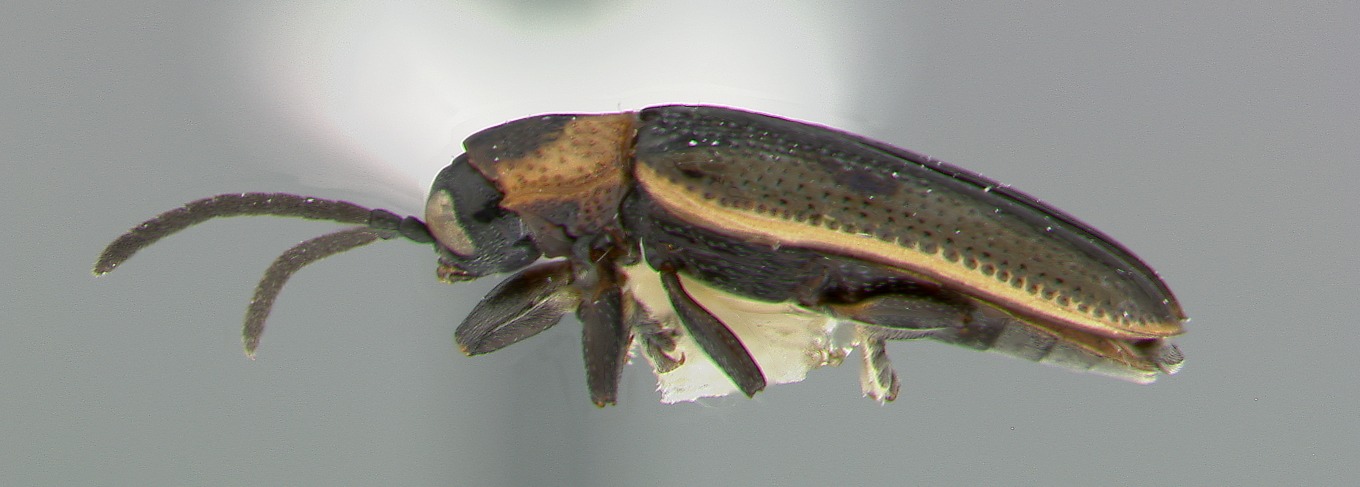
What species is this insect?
Cephaloleia splendida
